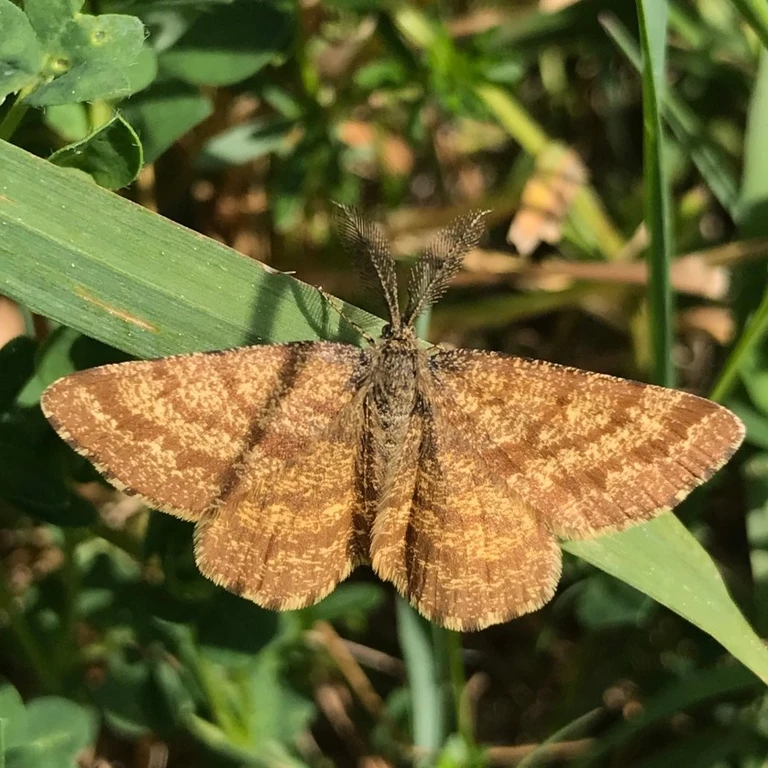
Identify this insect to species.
Ematurga atomaria
